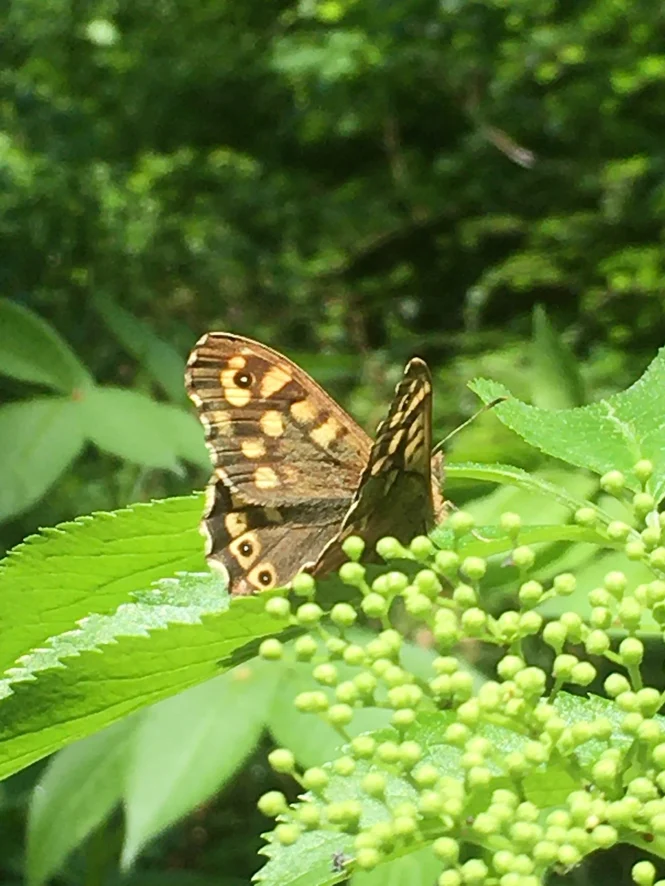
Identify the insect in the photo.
Pararge aegeria
